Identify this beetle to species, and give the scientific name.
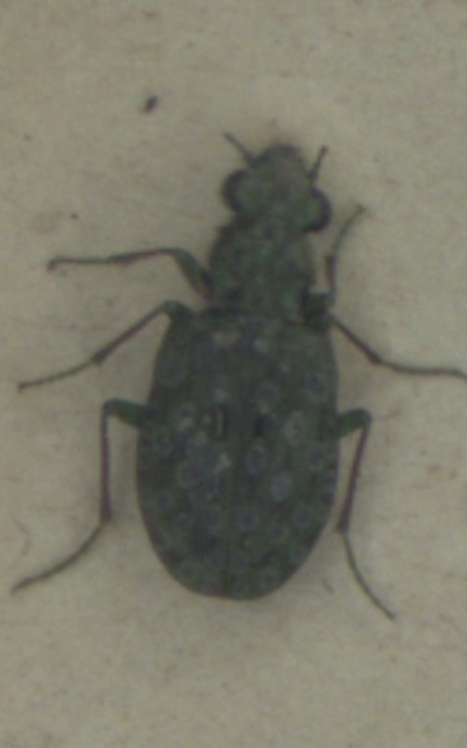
Elaphrus riparius
